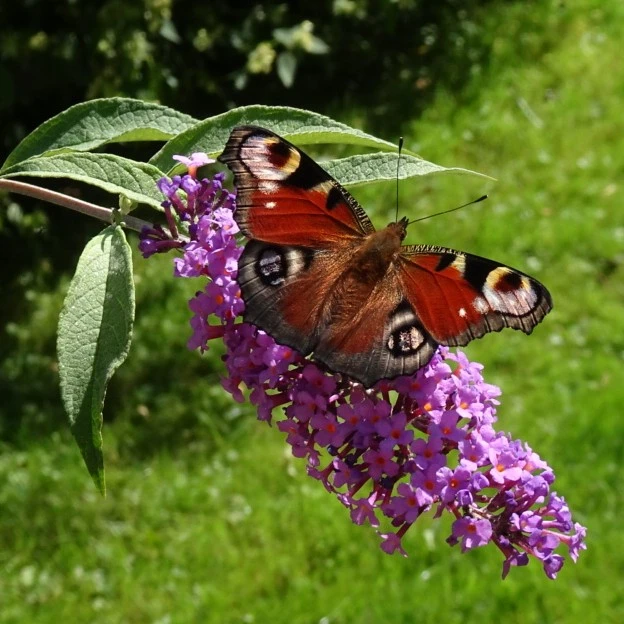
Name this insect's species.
Aglais io
